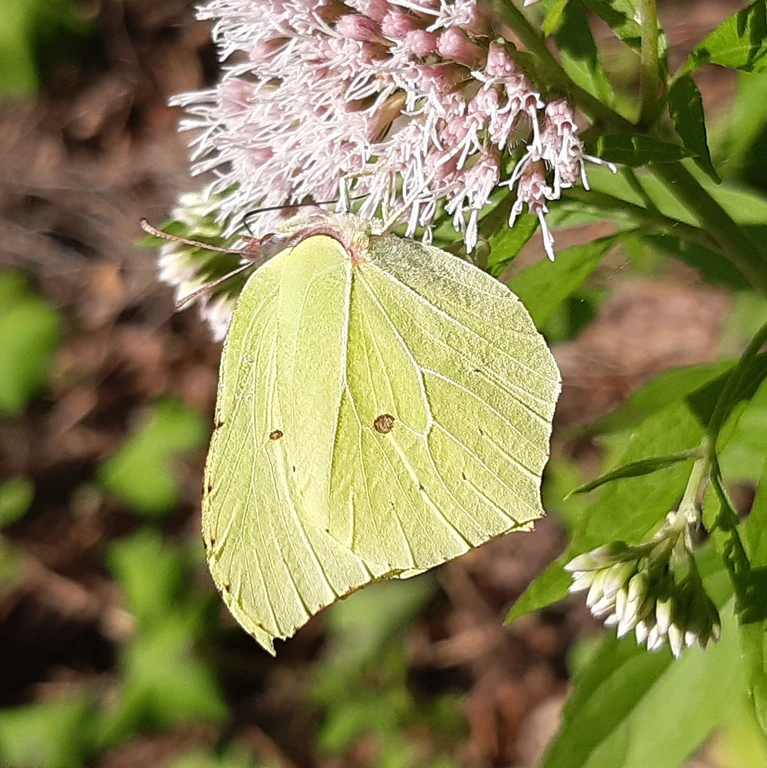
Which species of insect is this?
Gonepteryx rhamni
